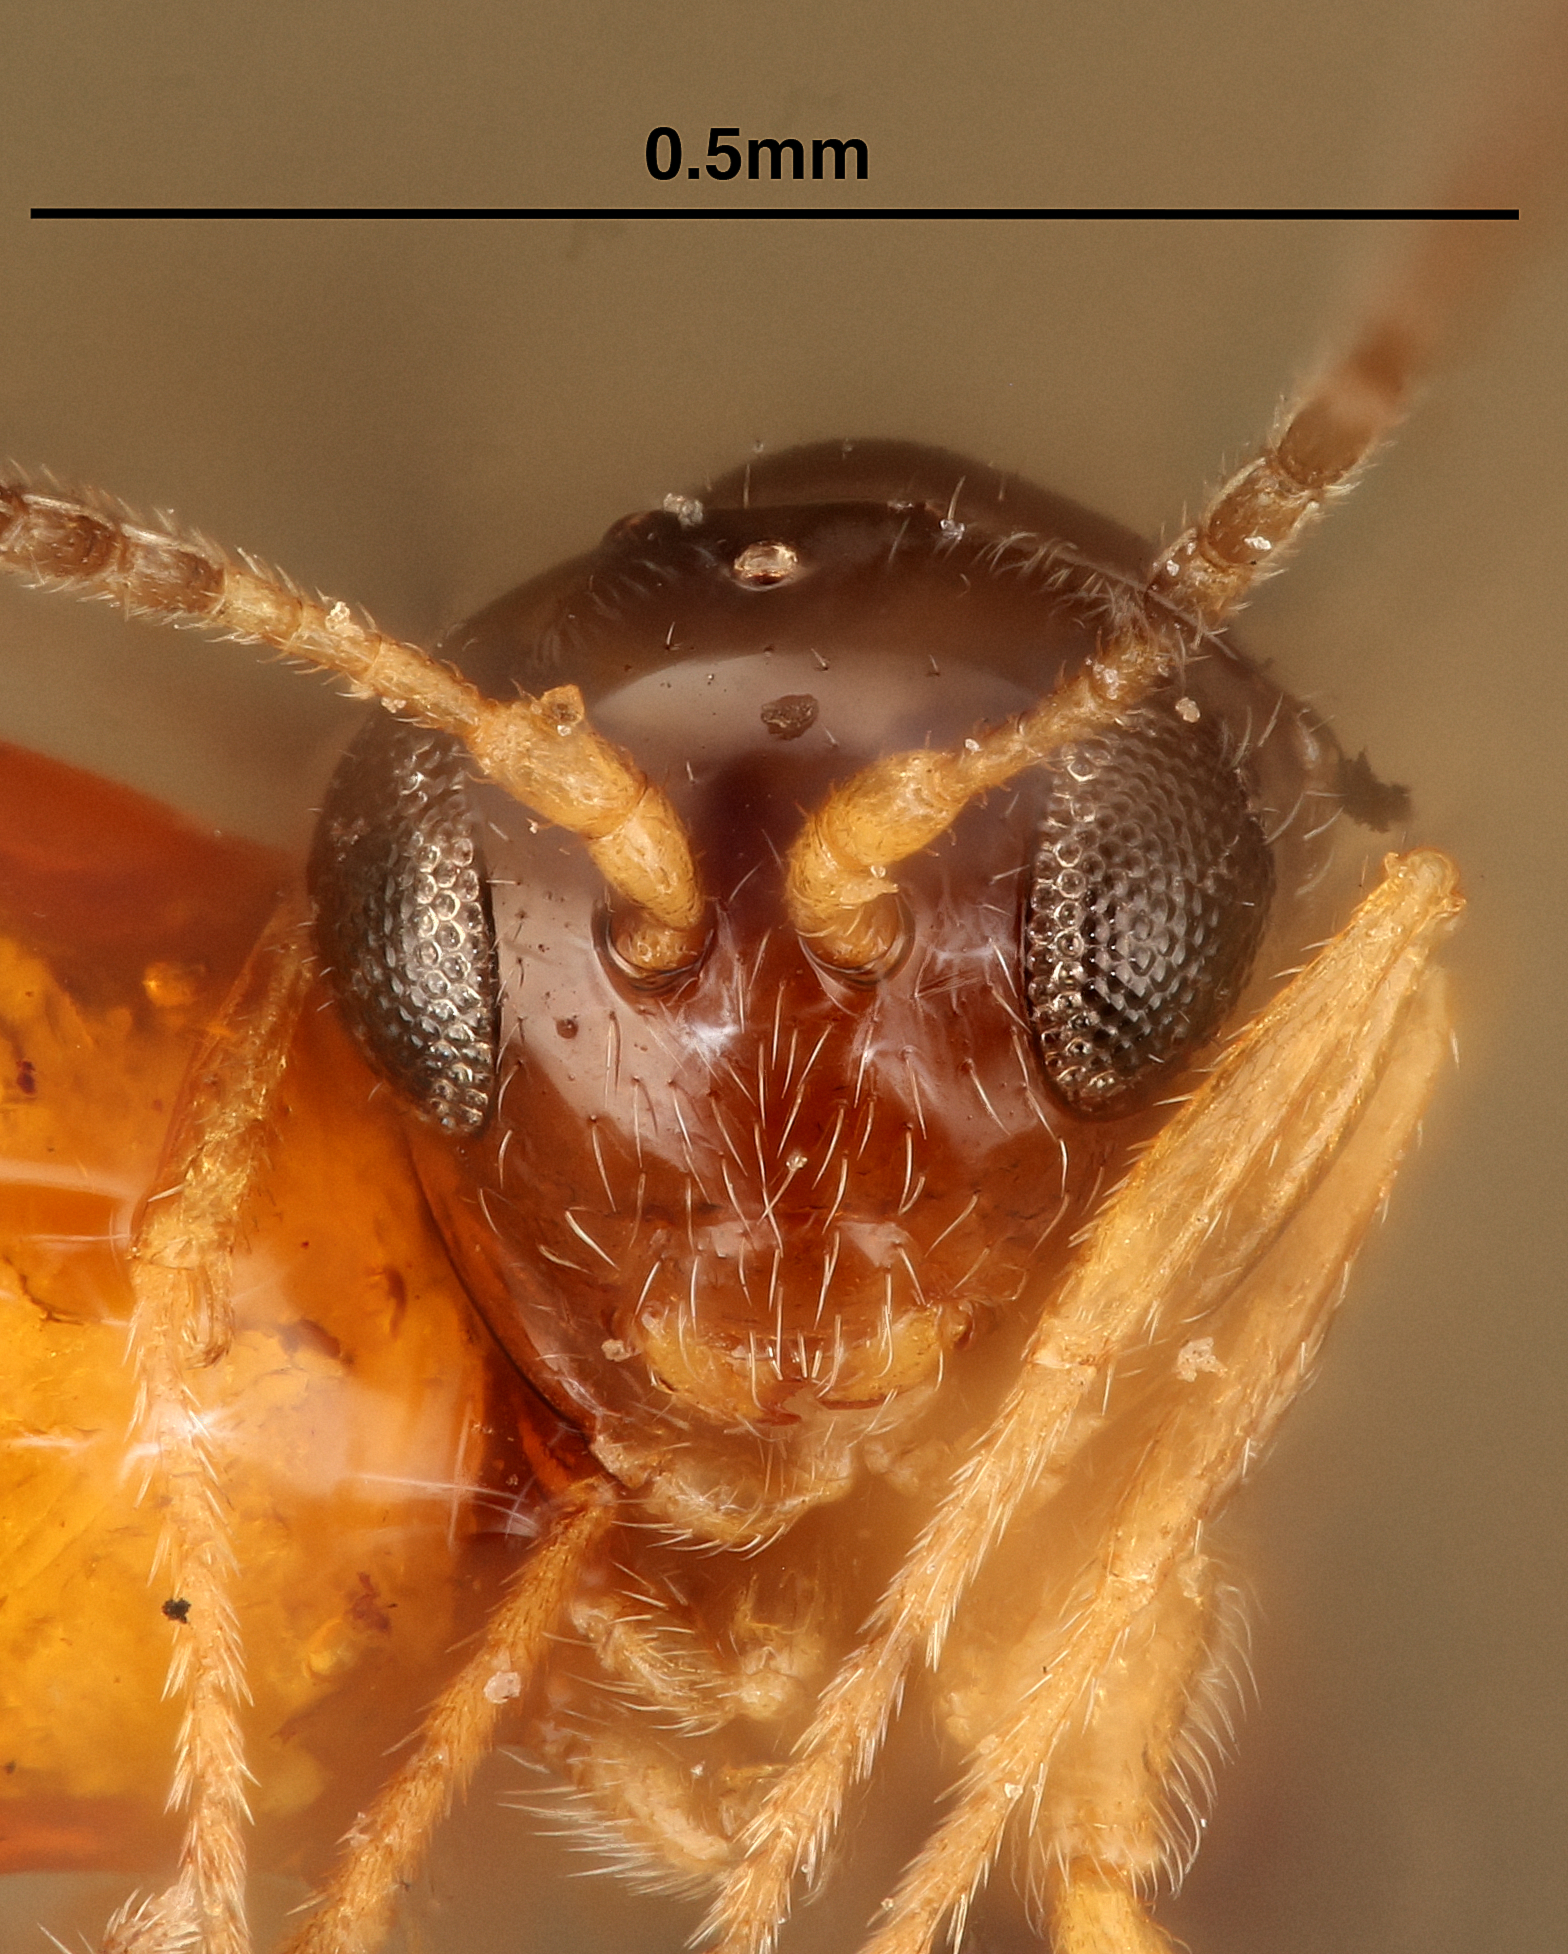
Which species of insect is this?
Charips leguminosa
